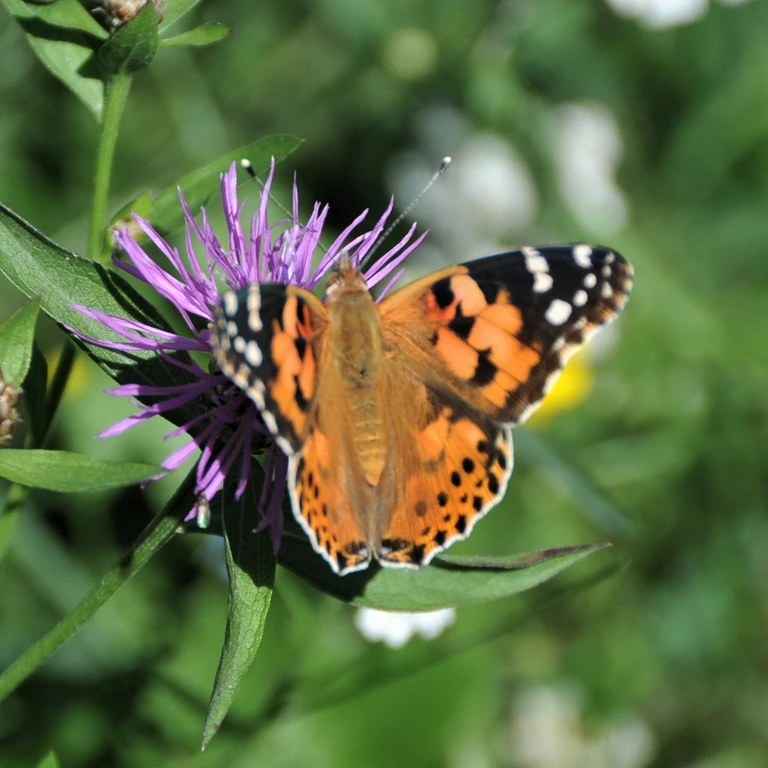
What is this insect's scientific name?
Vanessa cardui
